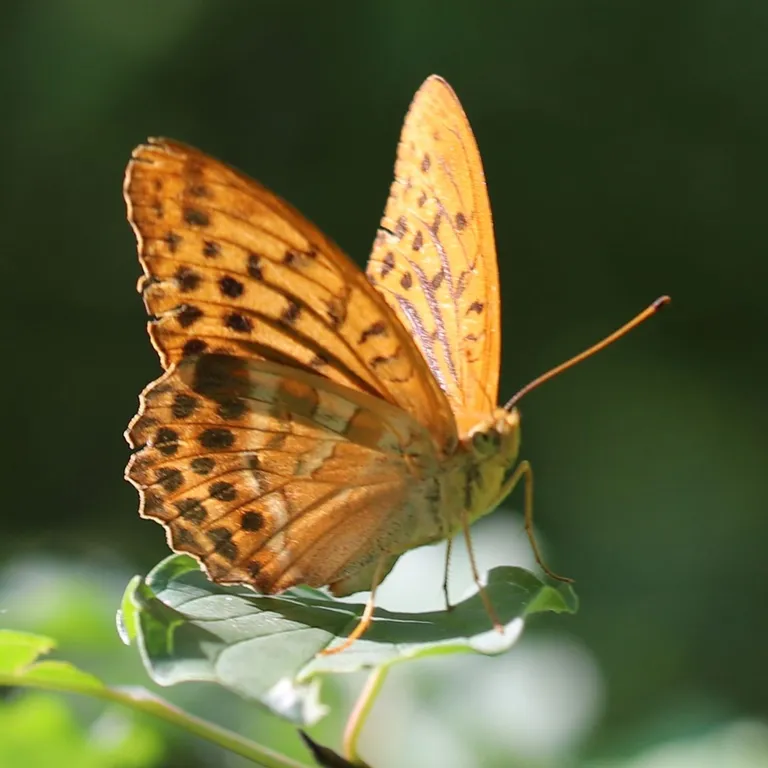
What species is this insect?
Argynnis paphia
